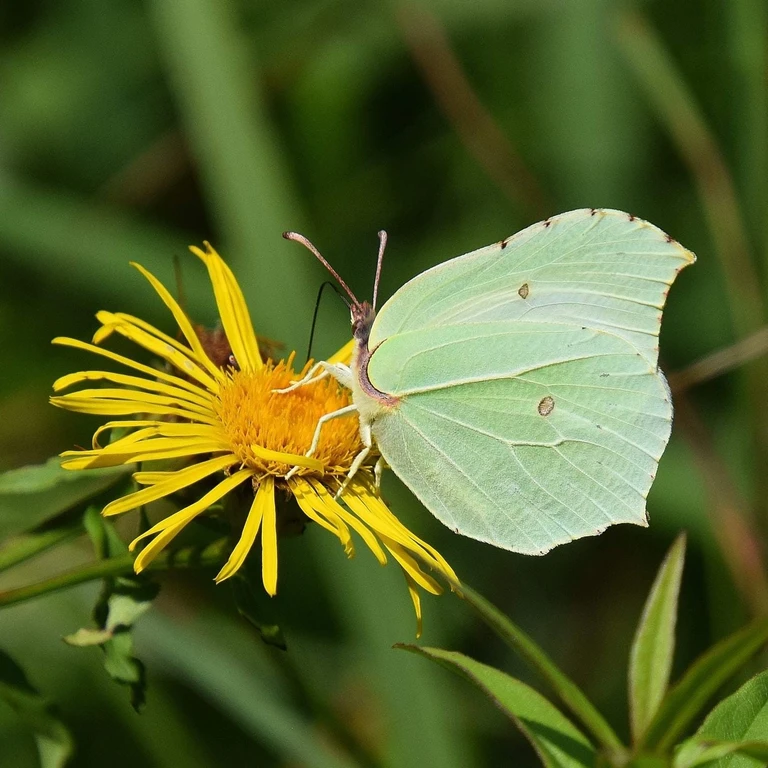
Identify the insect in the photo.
Gonepteryx rhamni
